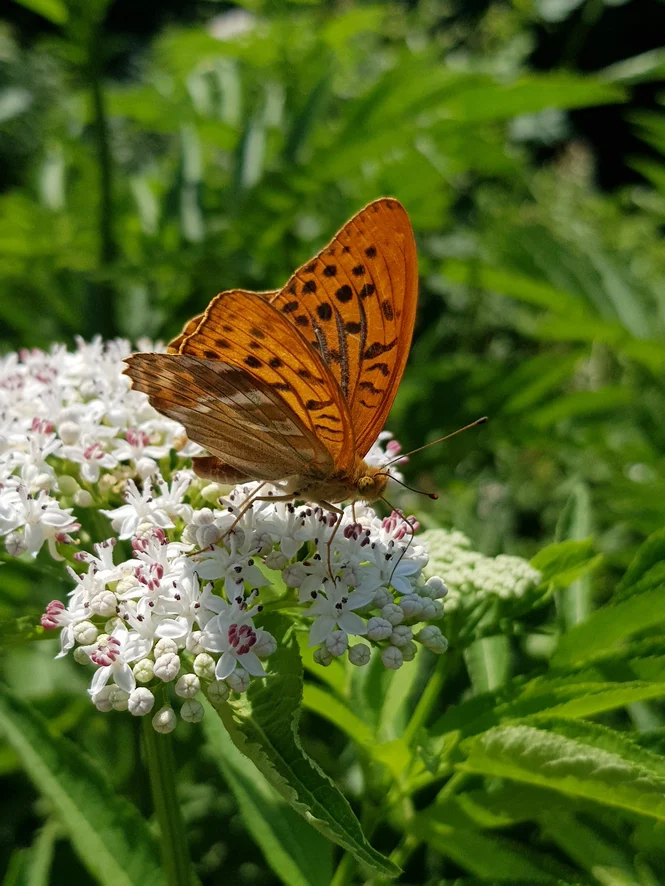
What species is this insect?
Argynnis paphia
